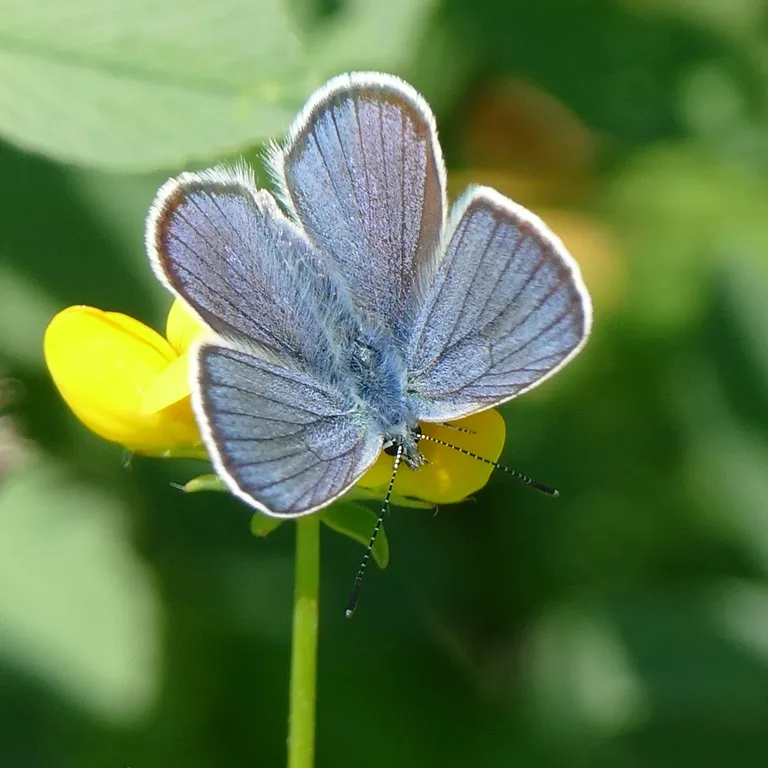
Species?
Cyaniris semiargus
